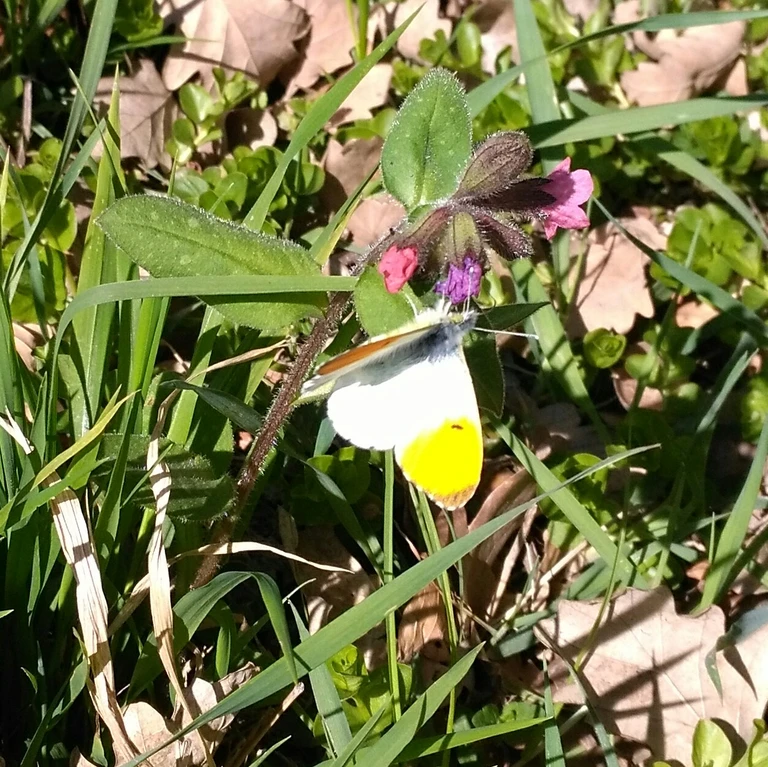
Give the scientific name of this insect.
Anthocharis cardamines
